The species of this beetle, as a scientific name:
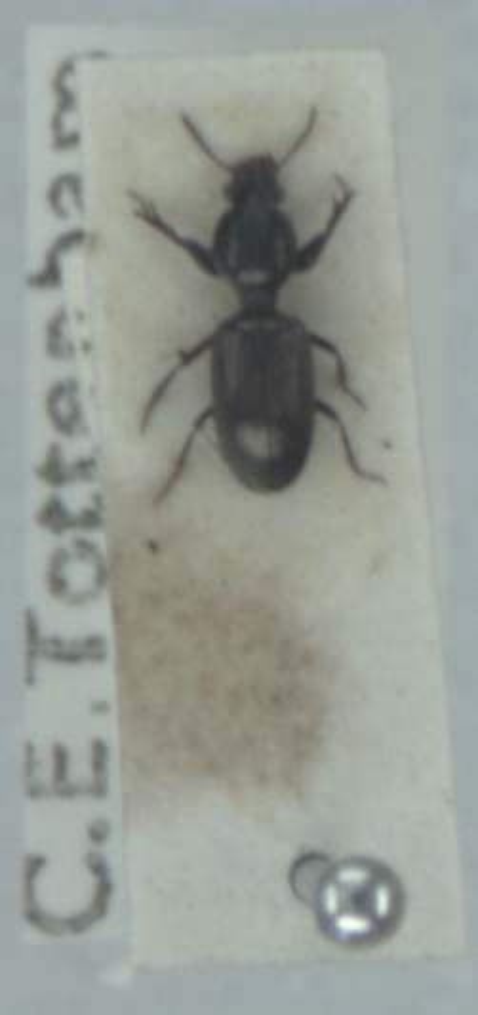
Dyschirius impunctipennis
